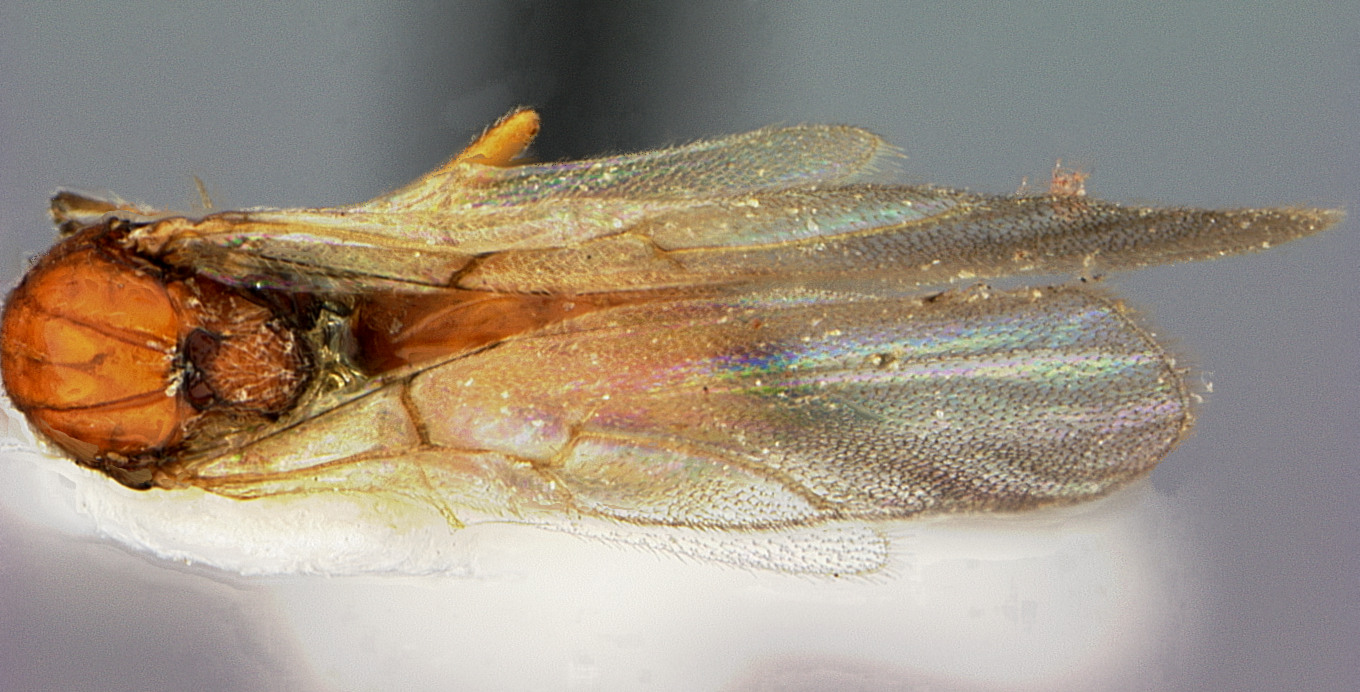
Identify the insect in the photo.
Andricus albicomus
